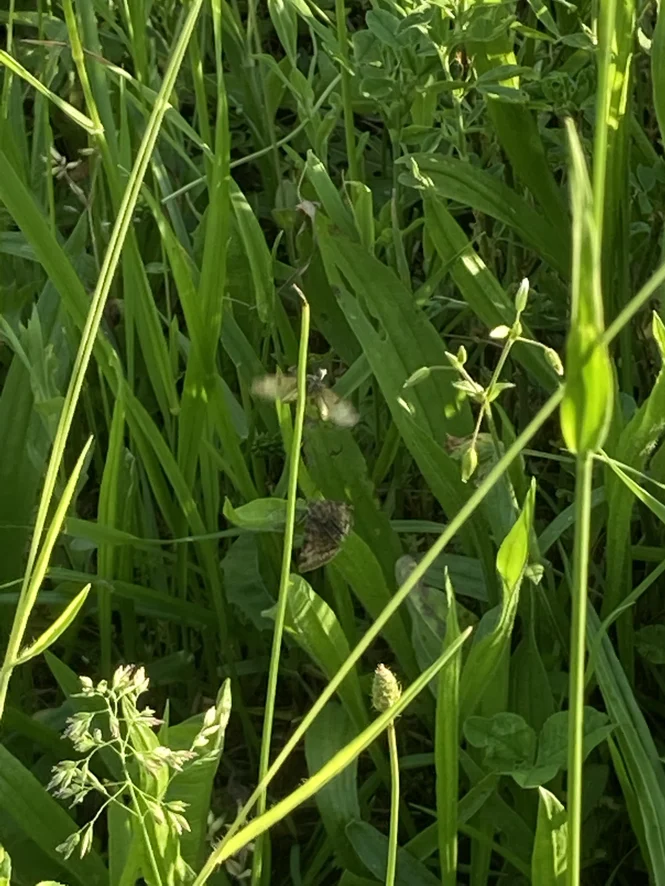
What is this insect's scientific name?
Euclidia glyphica
